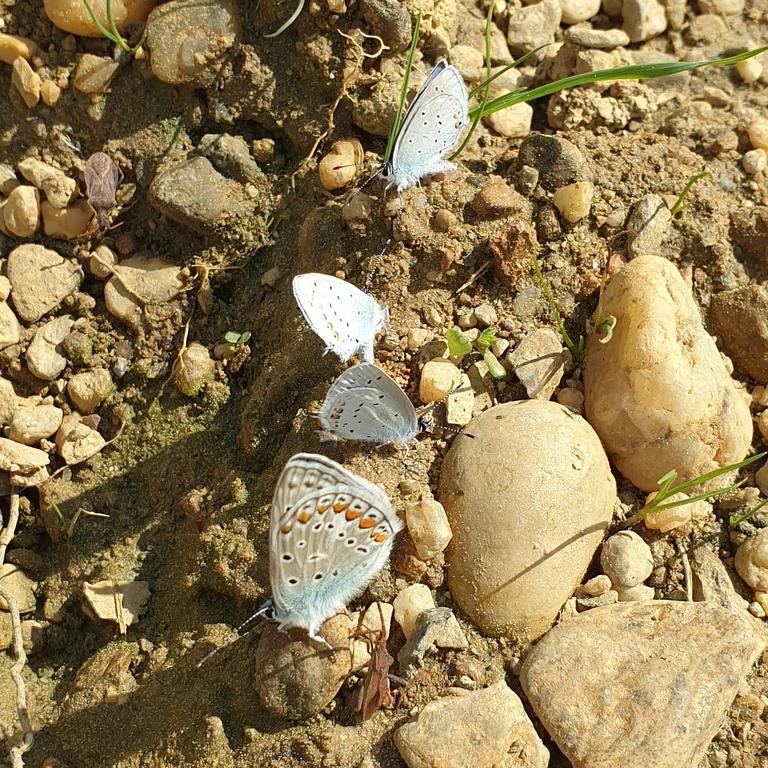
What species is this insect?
Polyommatus icarus
